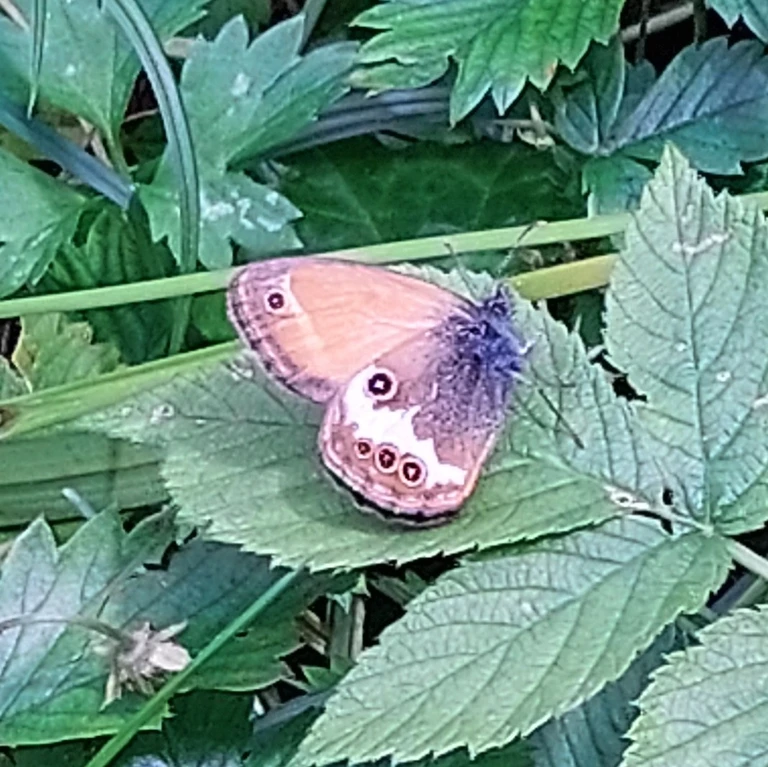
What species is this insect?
Coenonympha arcania
